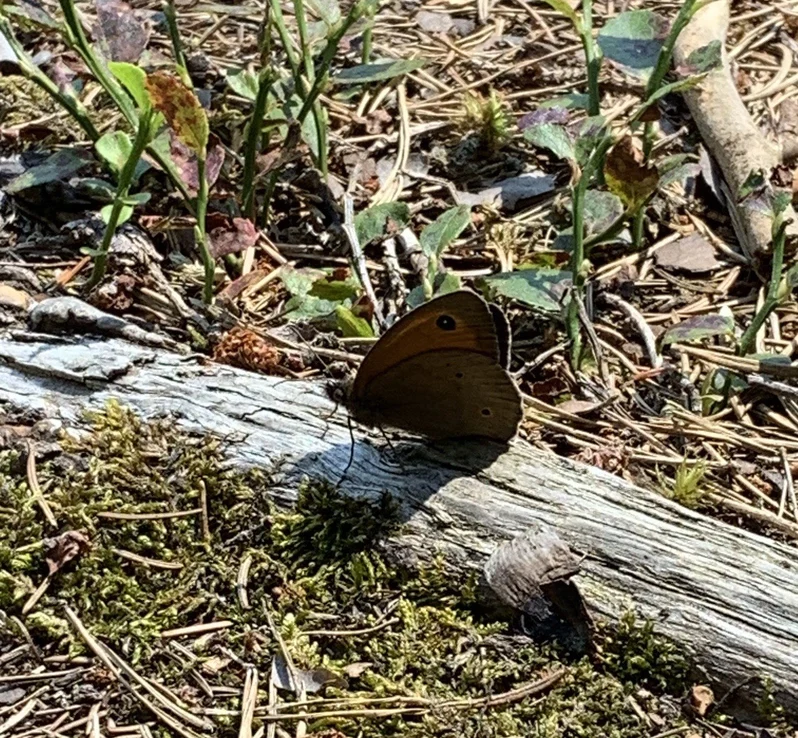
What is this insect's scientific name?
Maniola jurtina
